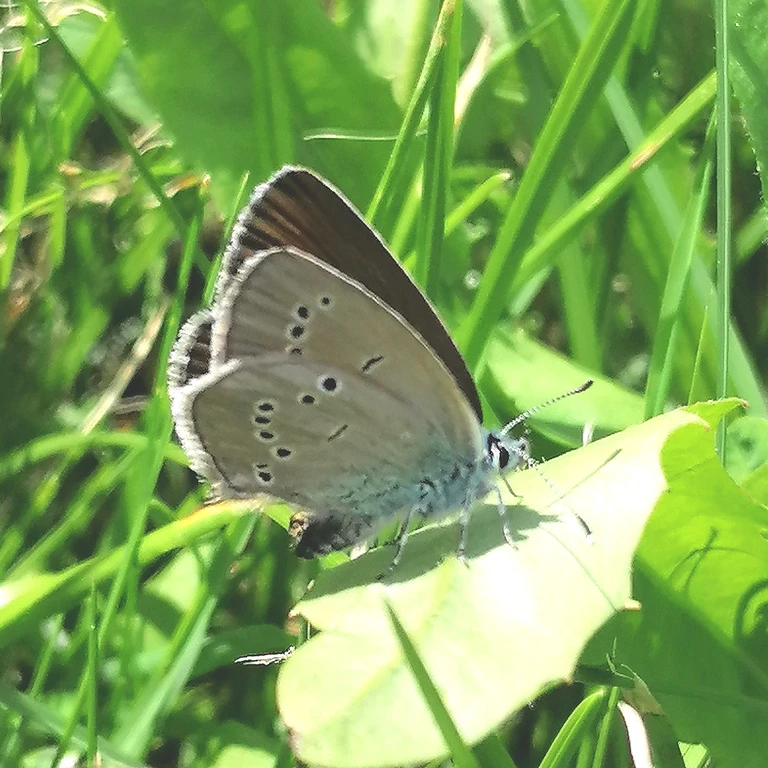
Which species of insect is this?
Cyaniris semiargus
